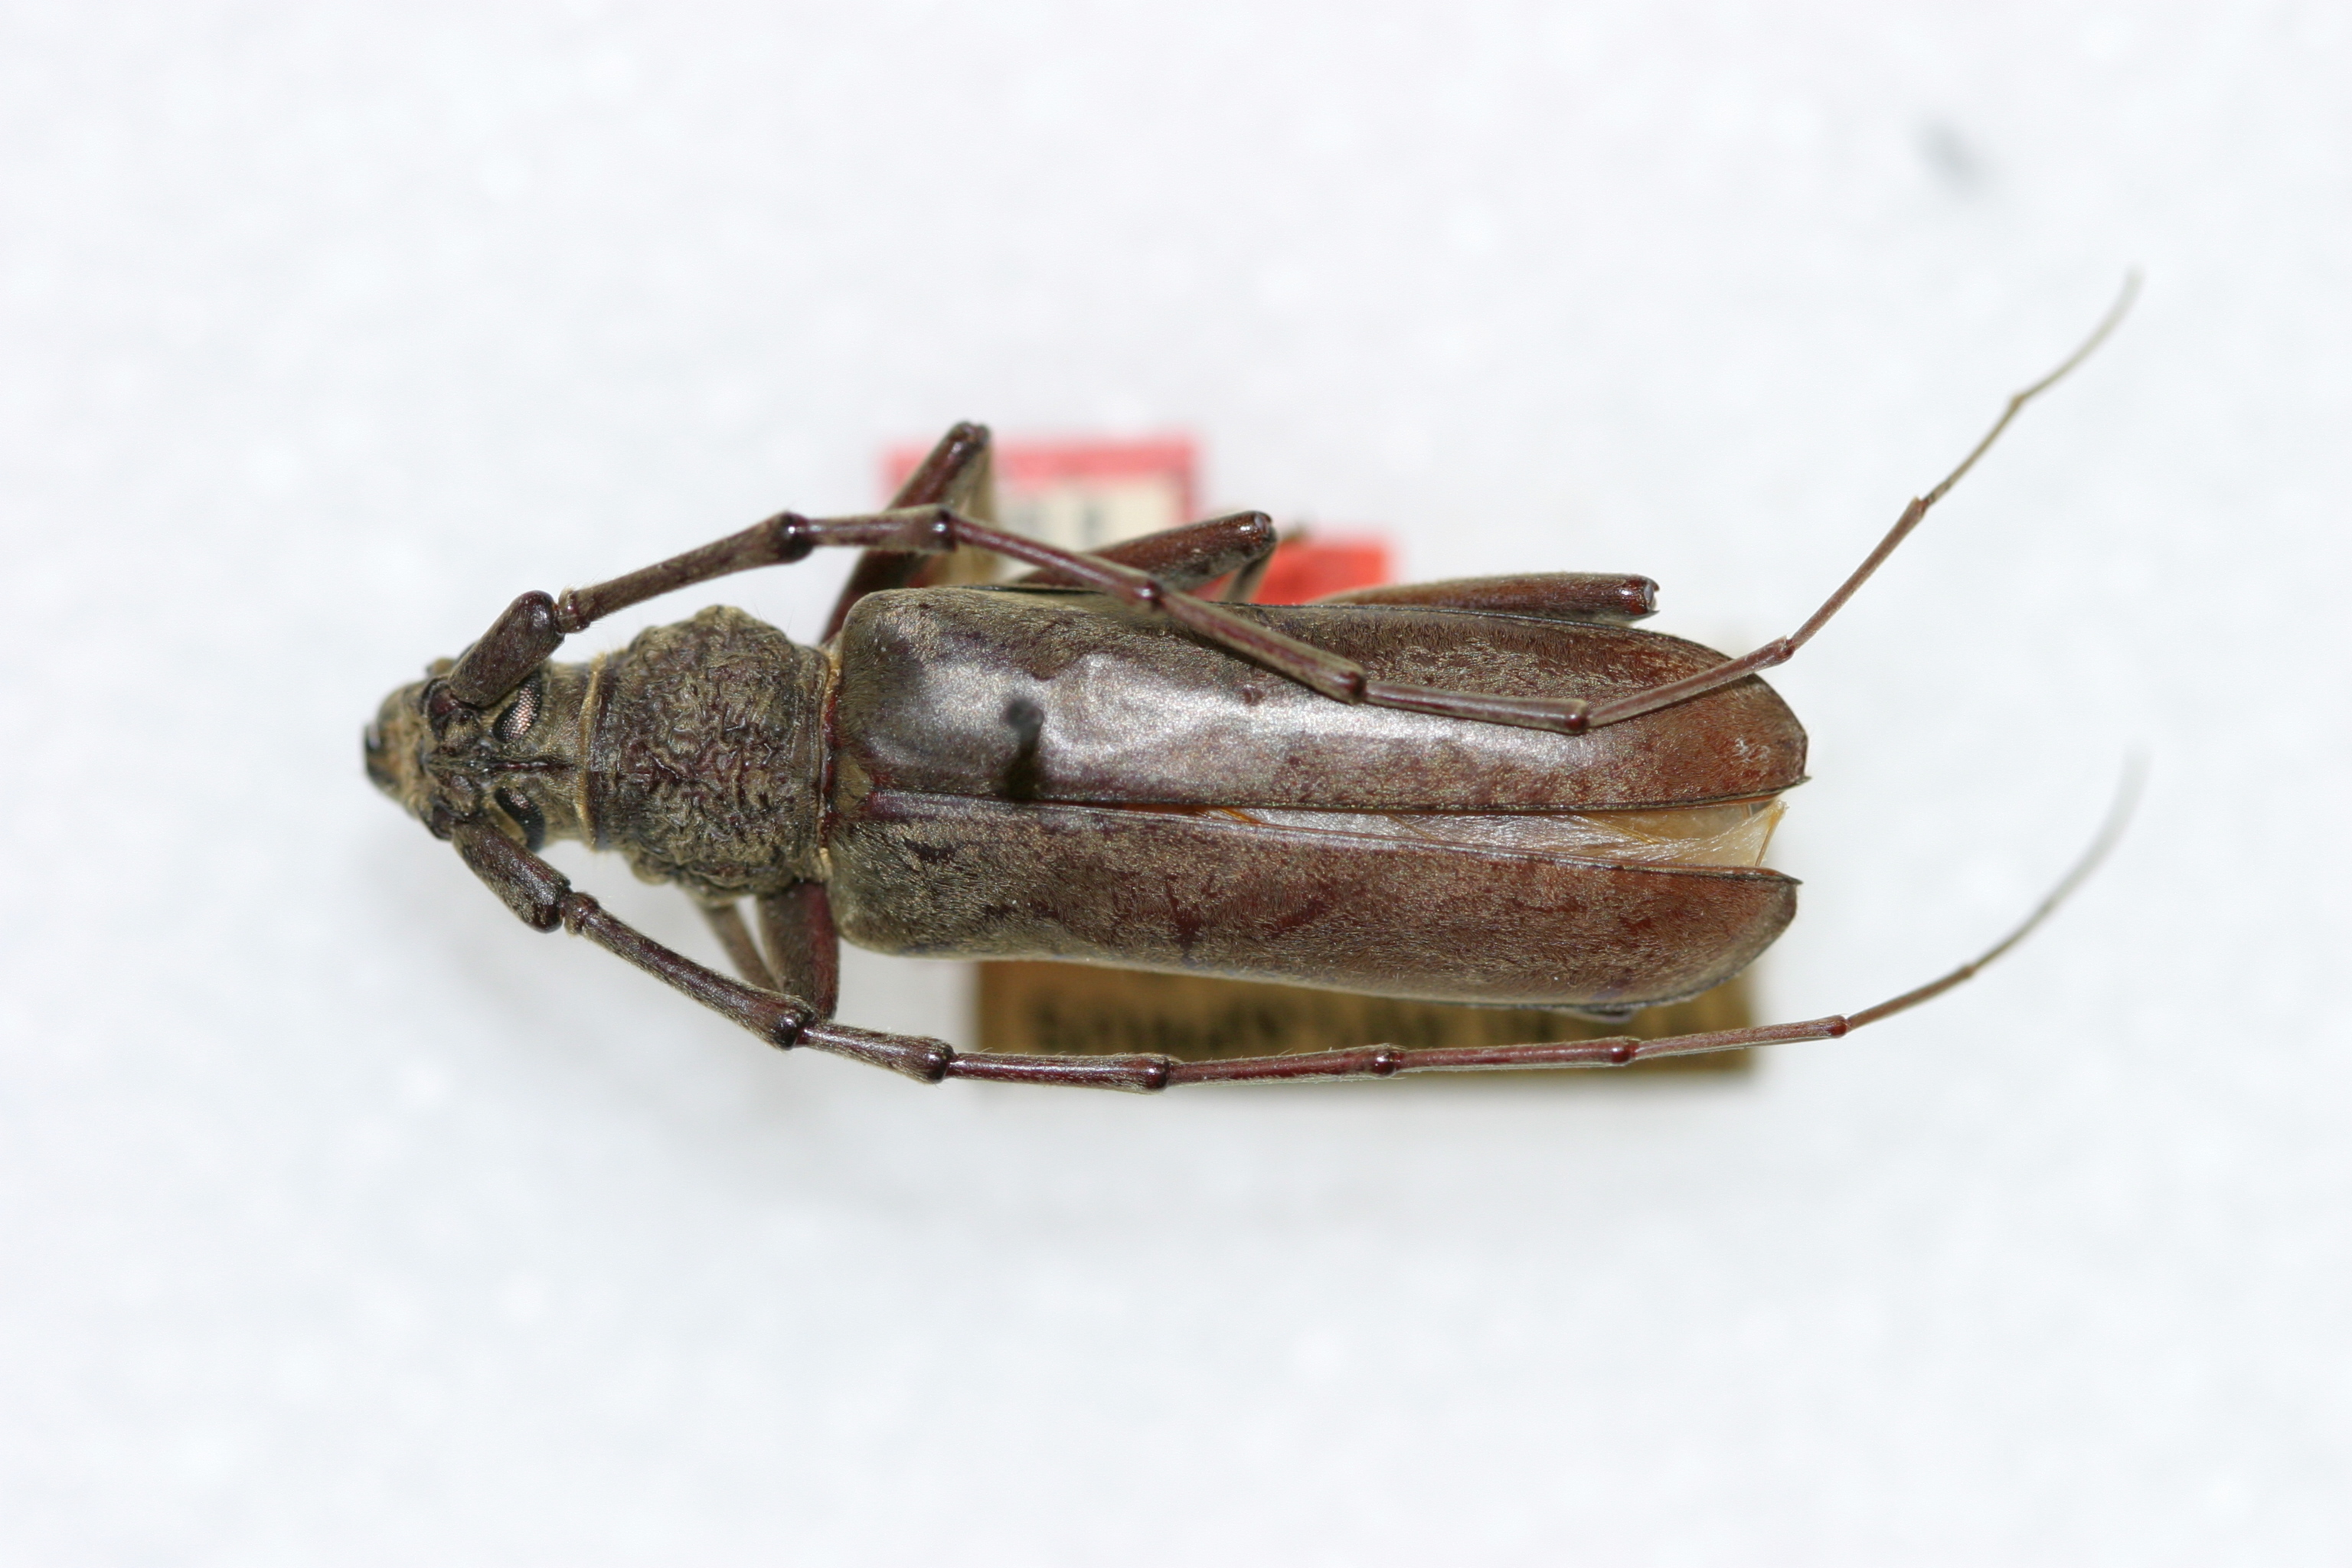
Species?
Trachylophus rugicollis
